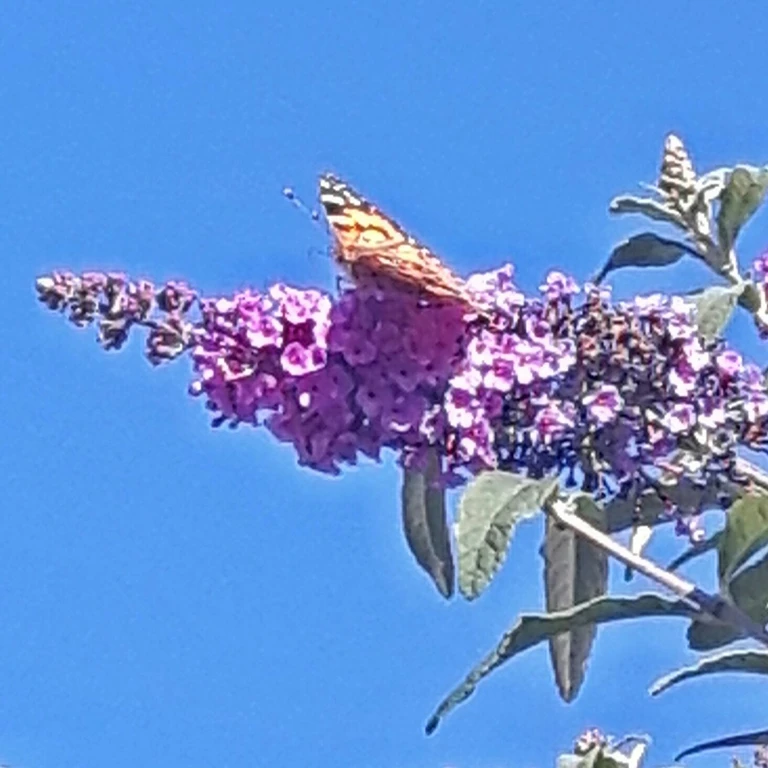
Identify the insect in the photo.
Vanessa cardui
